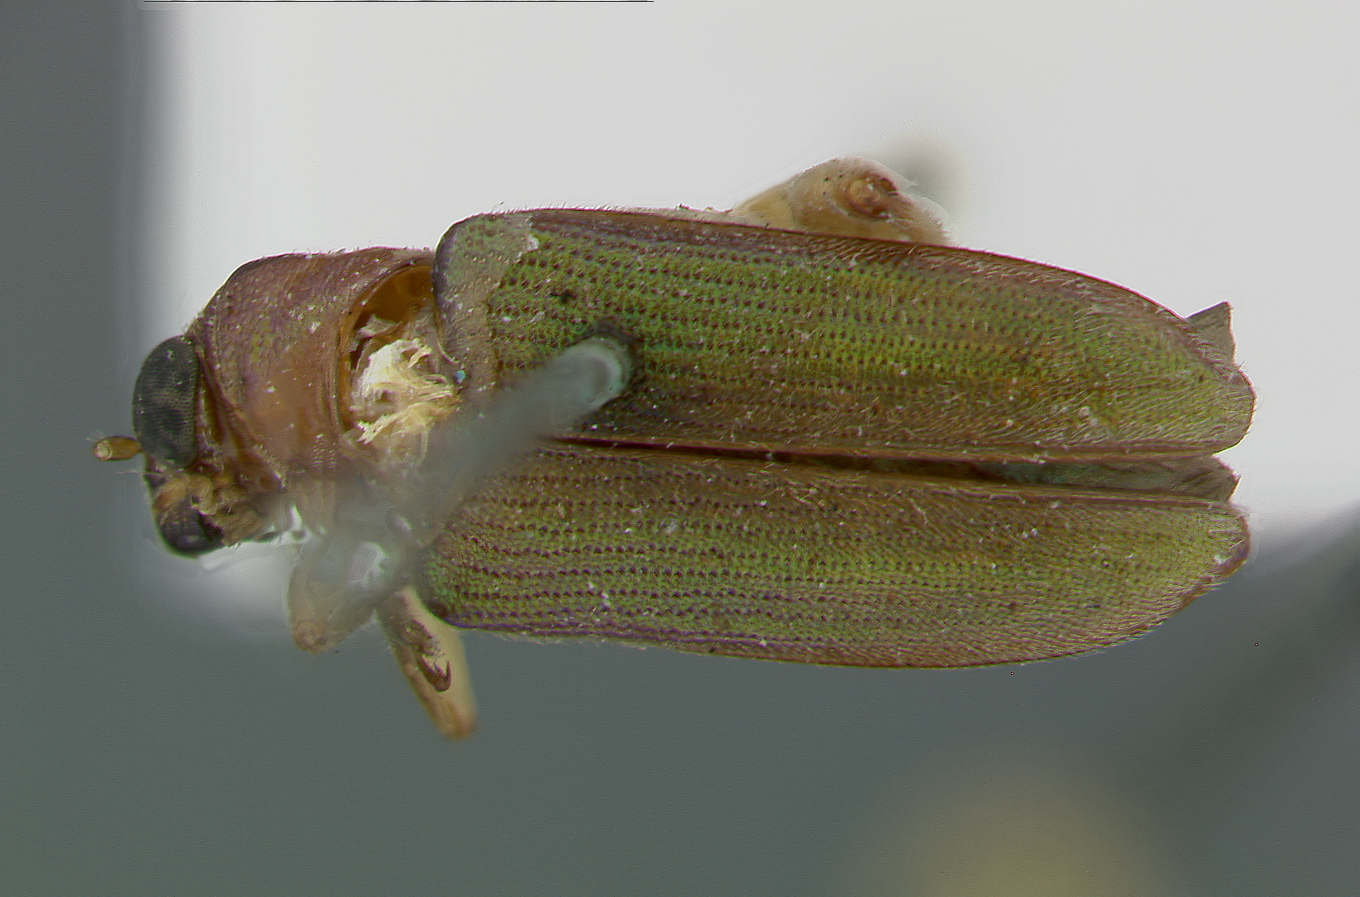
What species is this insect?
Megascelis femoralis
